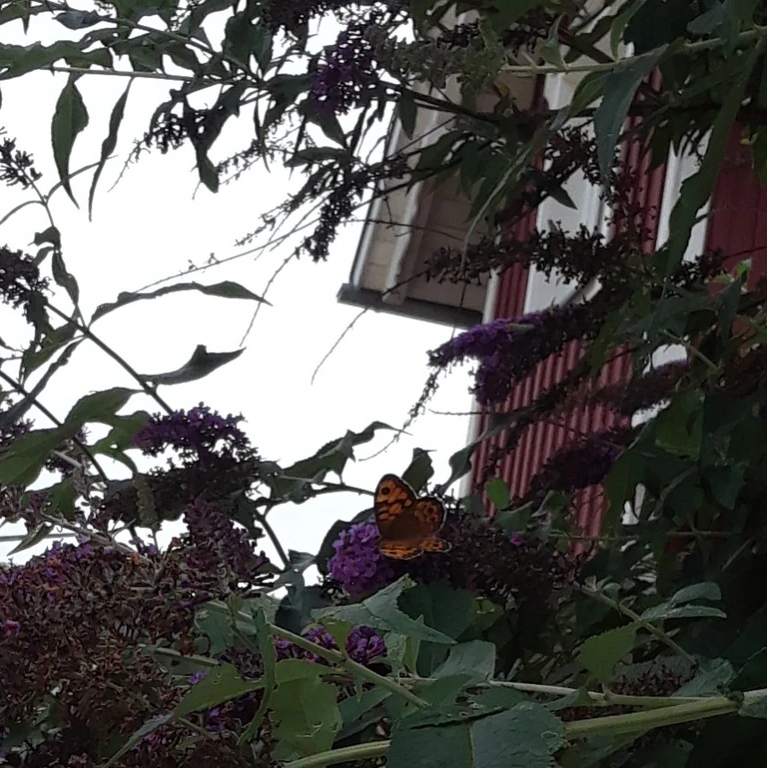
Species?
Lasiommata megera (also Pararge megera)
